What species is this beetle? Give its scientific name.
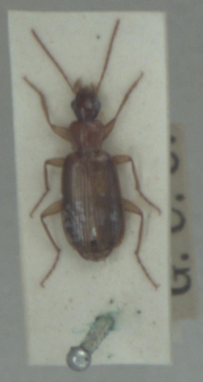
Dromius angustus
